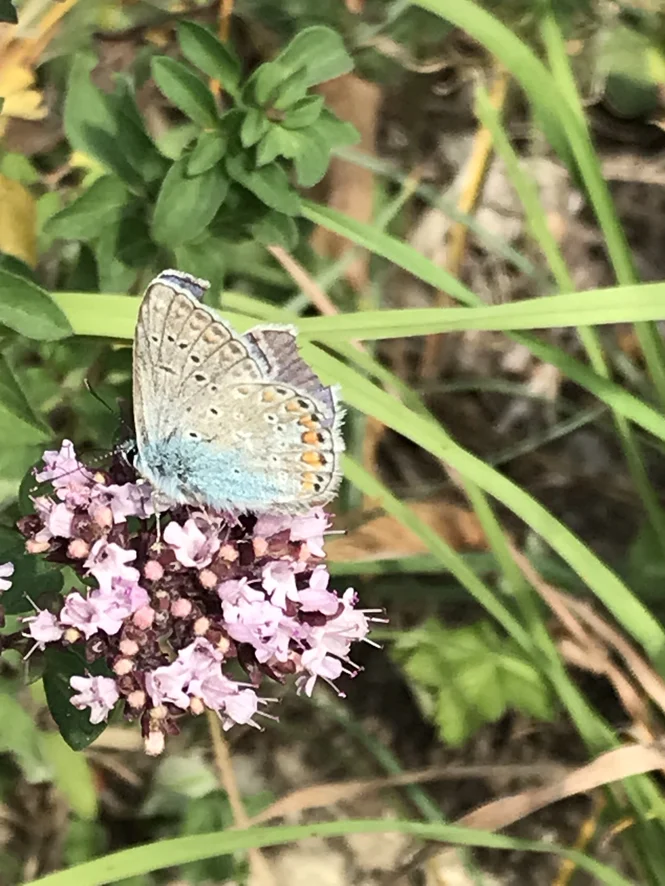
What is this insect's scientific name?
Polyommatus icarus
